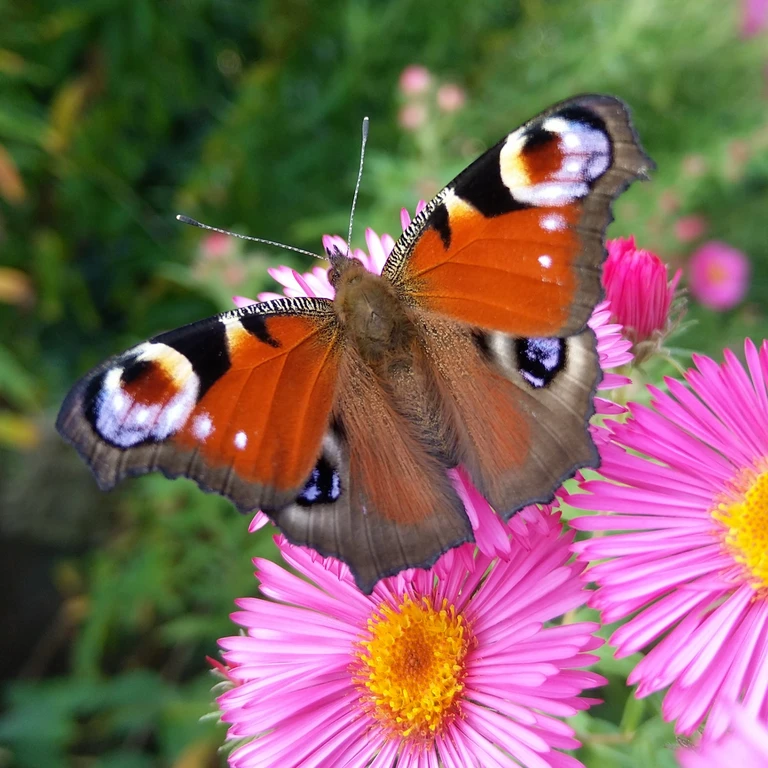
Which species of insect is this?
Aglais io
